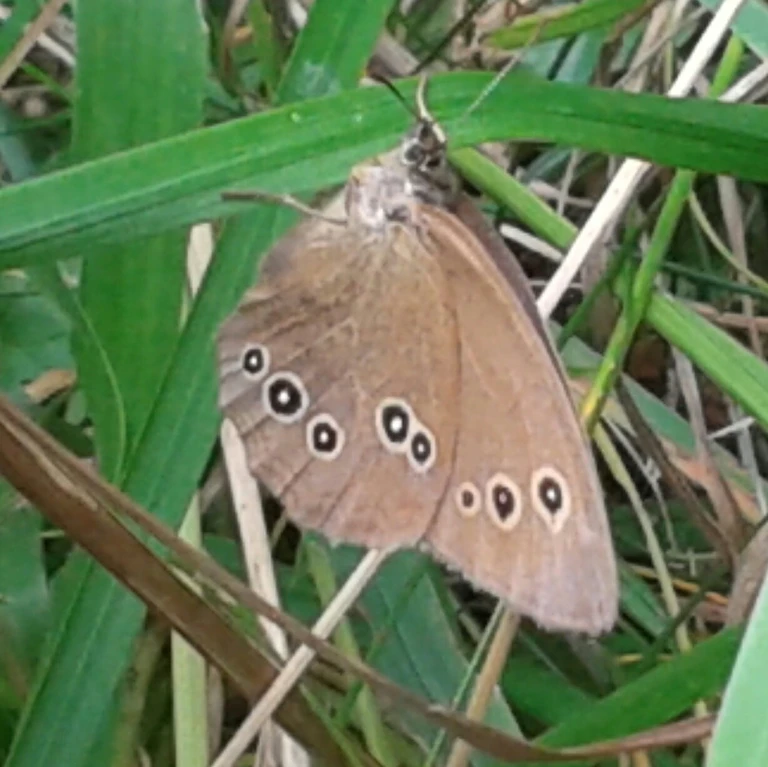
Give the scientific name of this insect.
Aphantopus hyperantus
